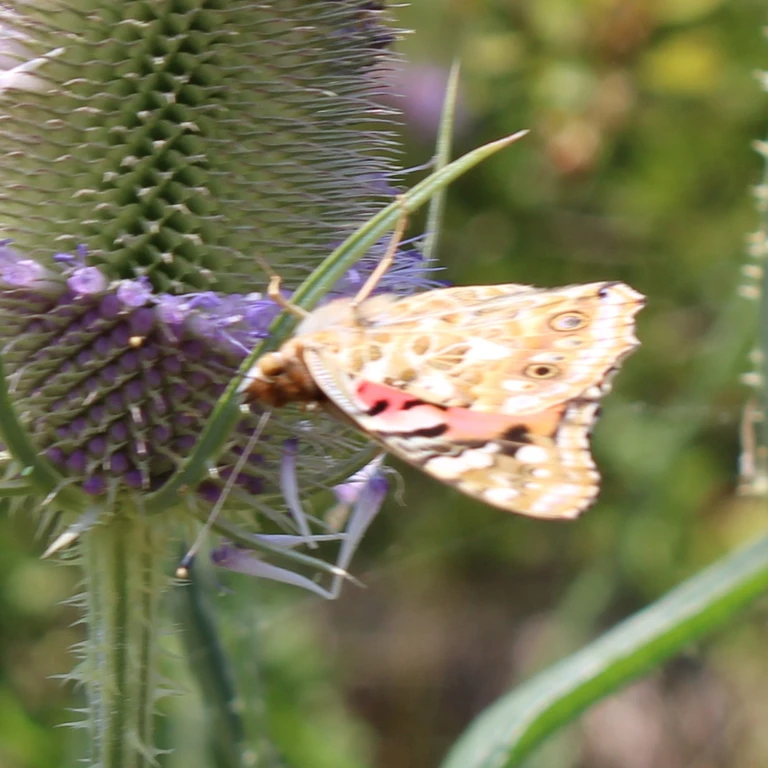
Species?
Vanessa cardui
